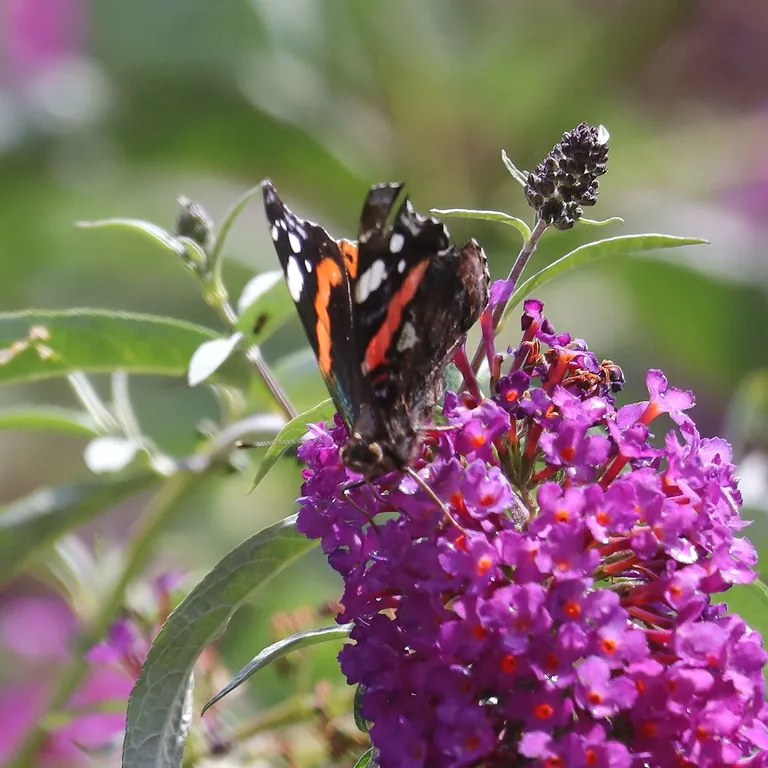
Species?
Vanessa atalanta
